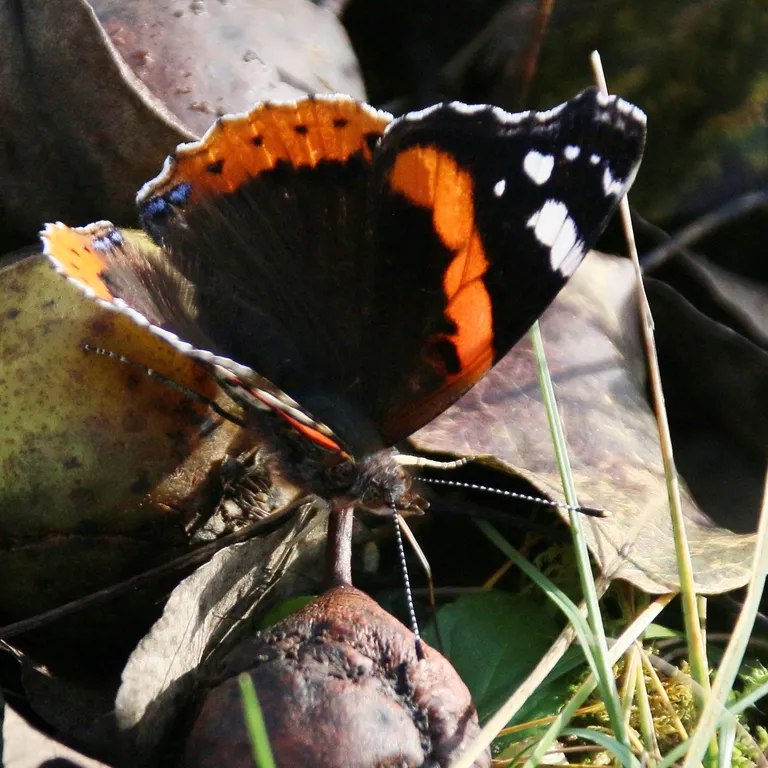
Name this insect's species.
Vanessa atalanta
